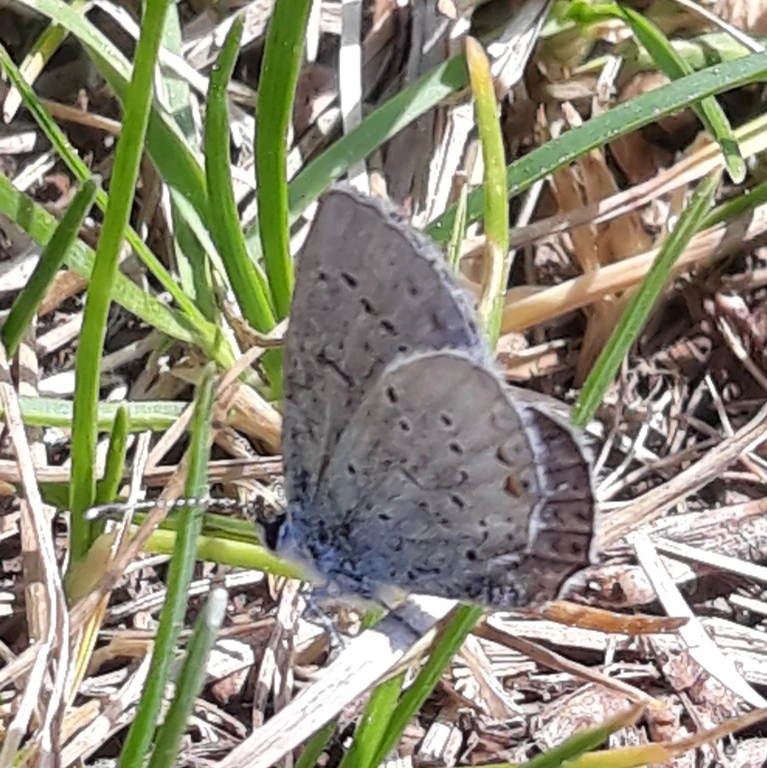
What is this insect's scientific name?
Cupido argiades (also Elkalyce argiades)
